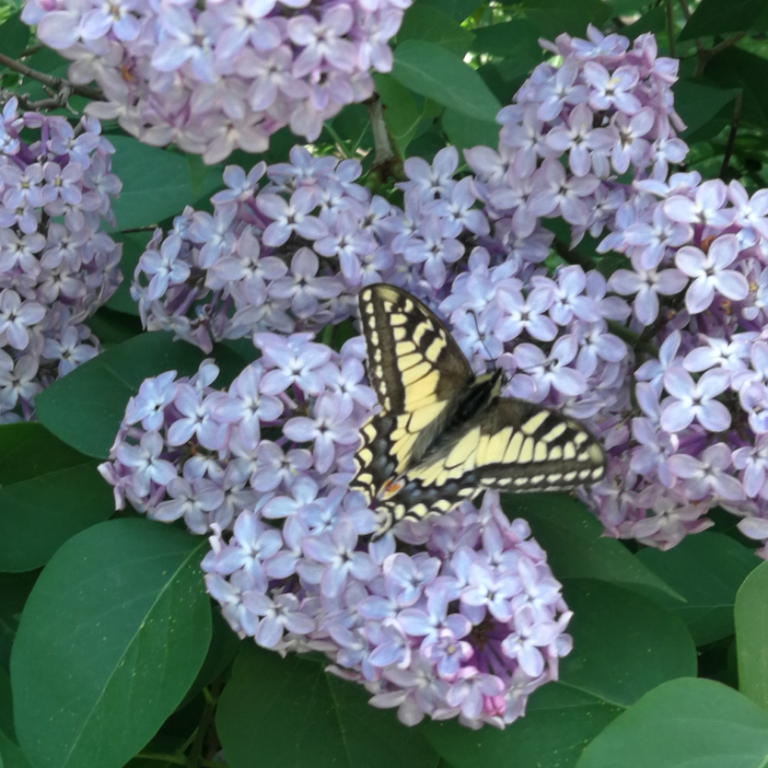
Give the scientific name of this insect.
Papilio machaon
